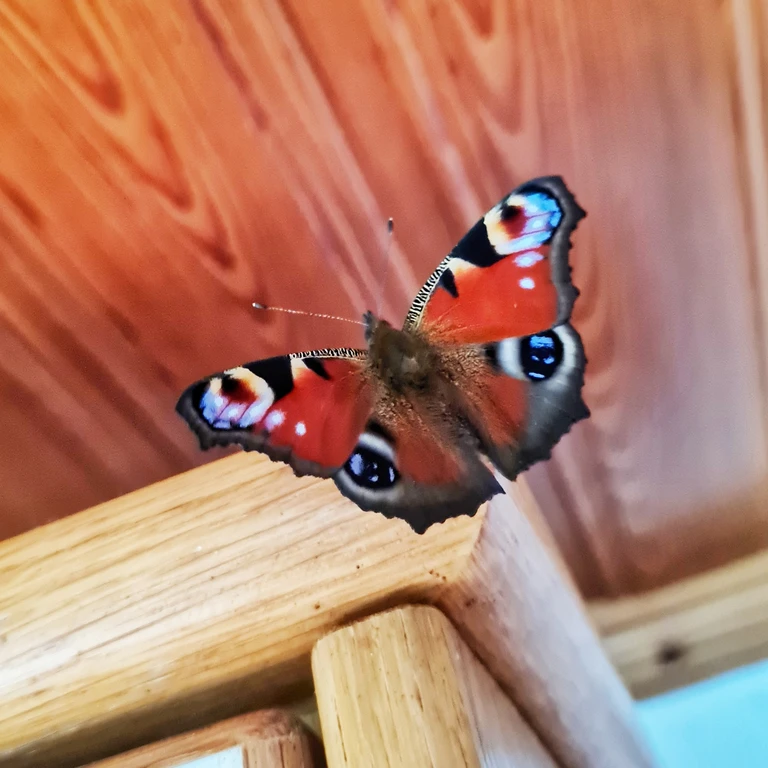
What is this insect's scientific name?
Aglais io
